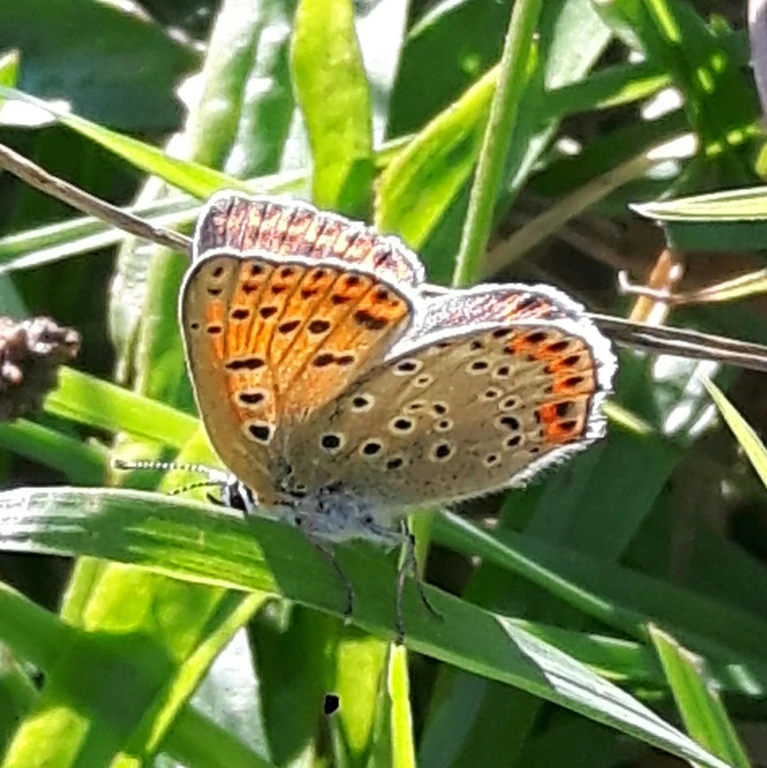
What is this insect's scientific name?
Lycaena tityrus (also Loweia tityrus)
